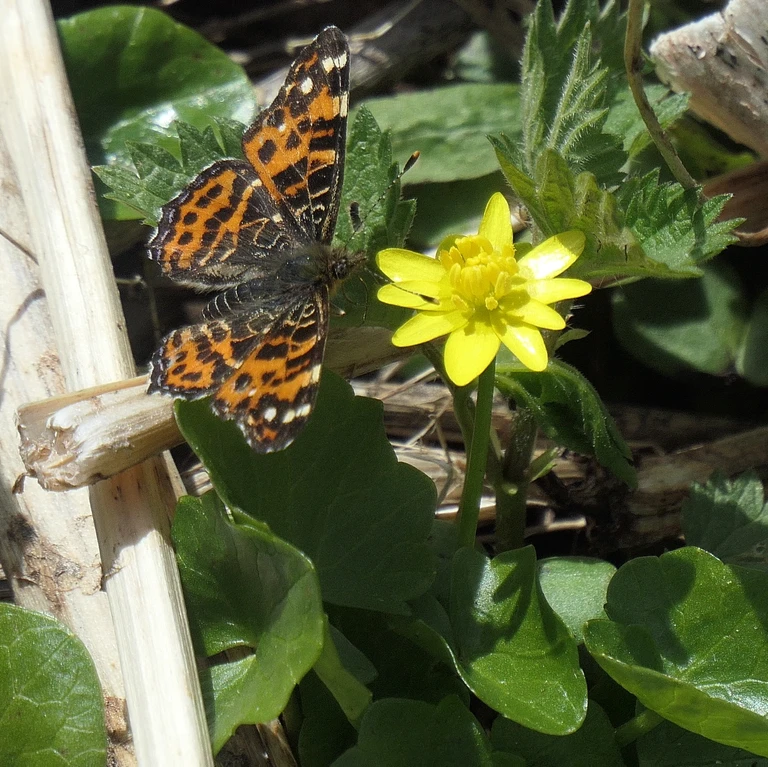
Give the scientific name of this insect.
Araschnia levana
